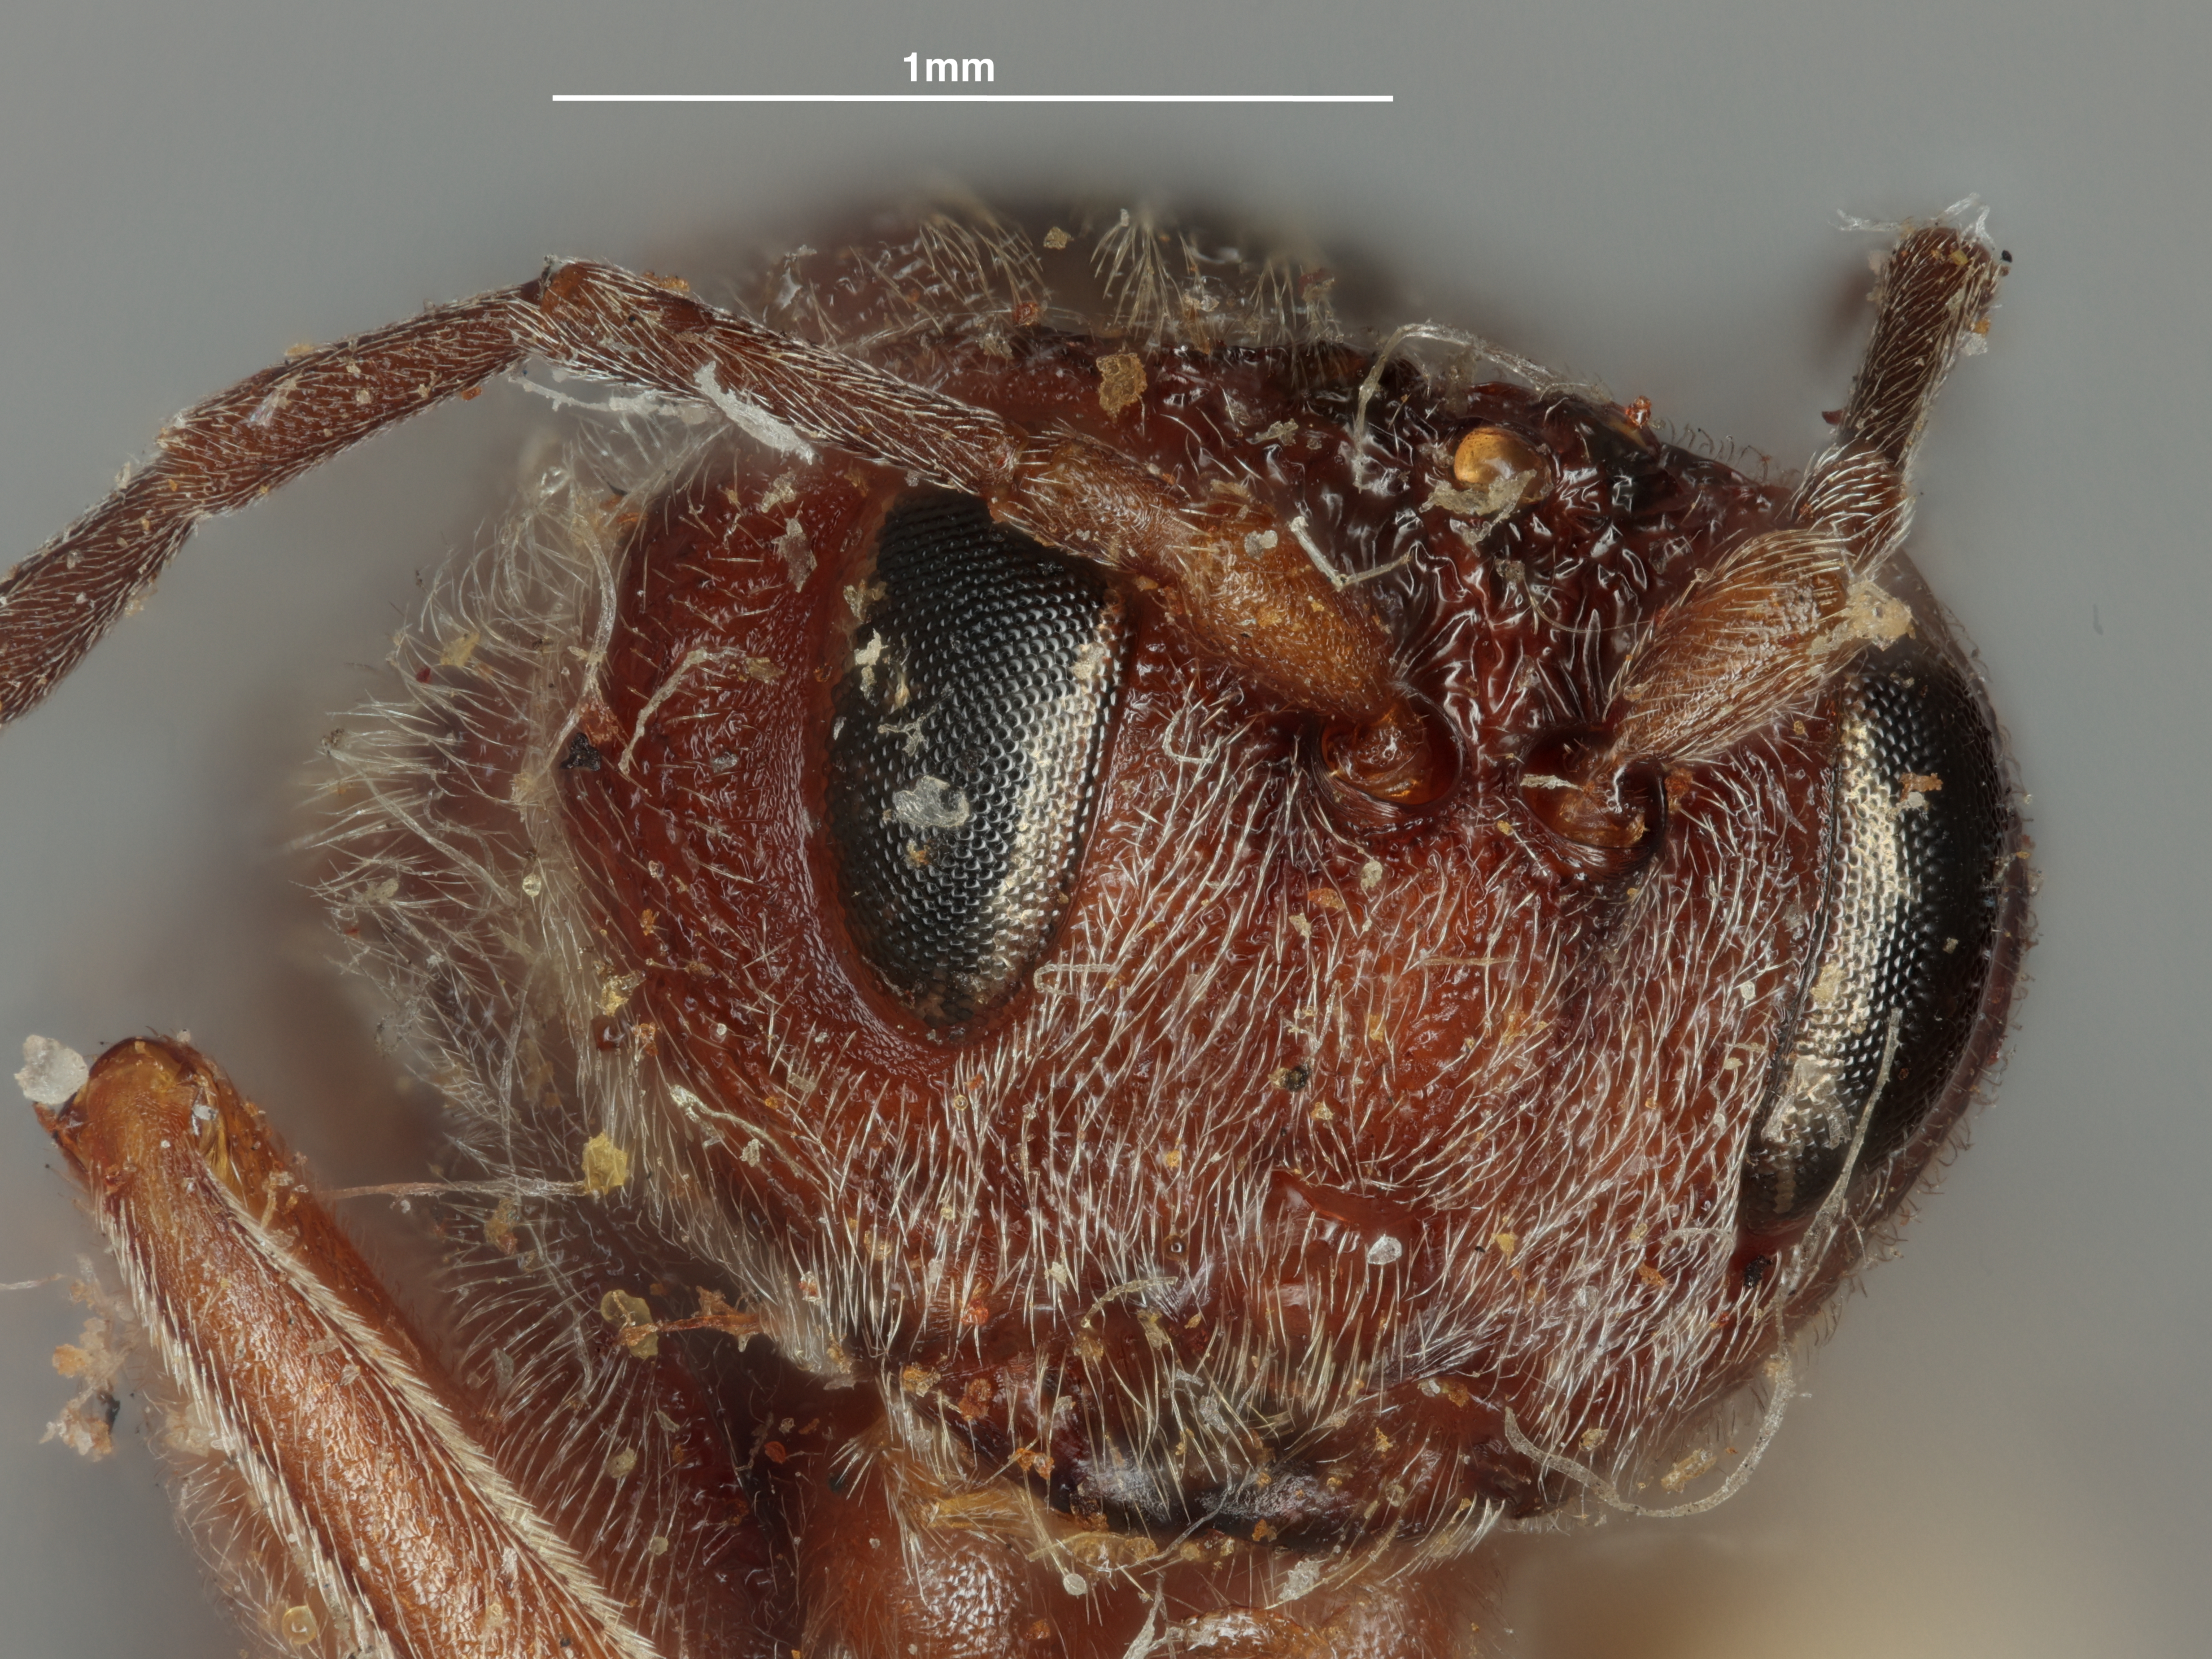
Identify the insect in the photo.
Andricus dugesi
